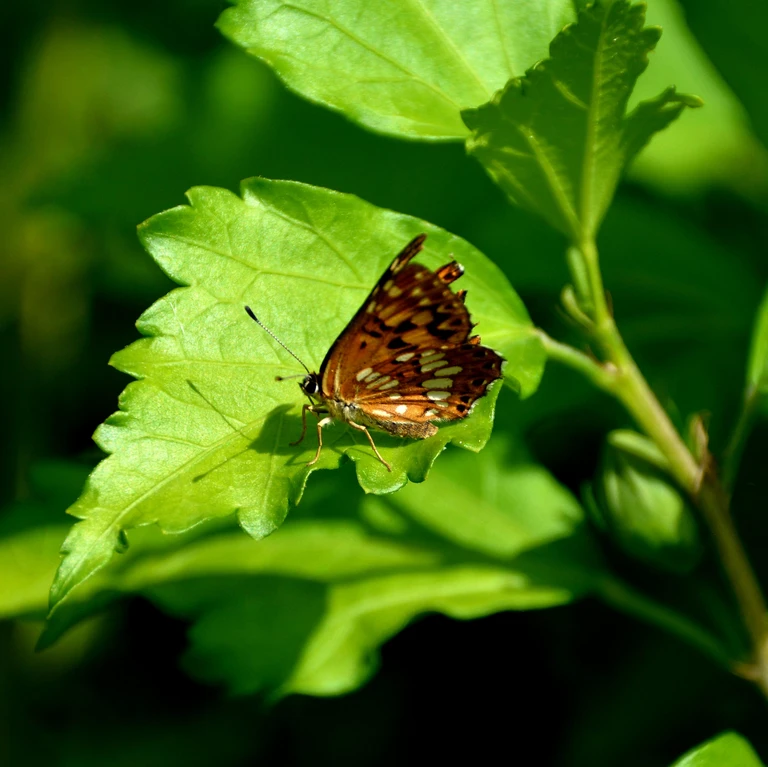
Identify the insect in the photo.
Hamearis lucina
